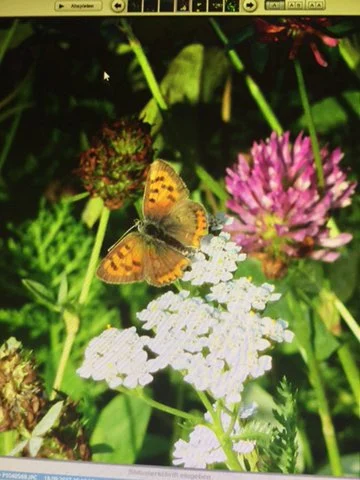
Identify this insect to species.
Lycaena phlaeas
